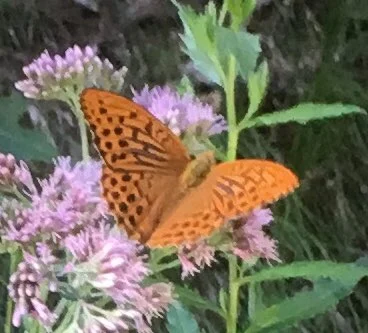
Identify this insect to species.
Argynnis paphia
